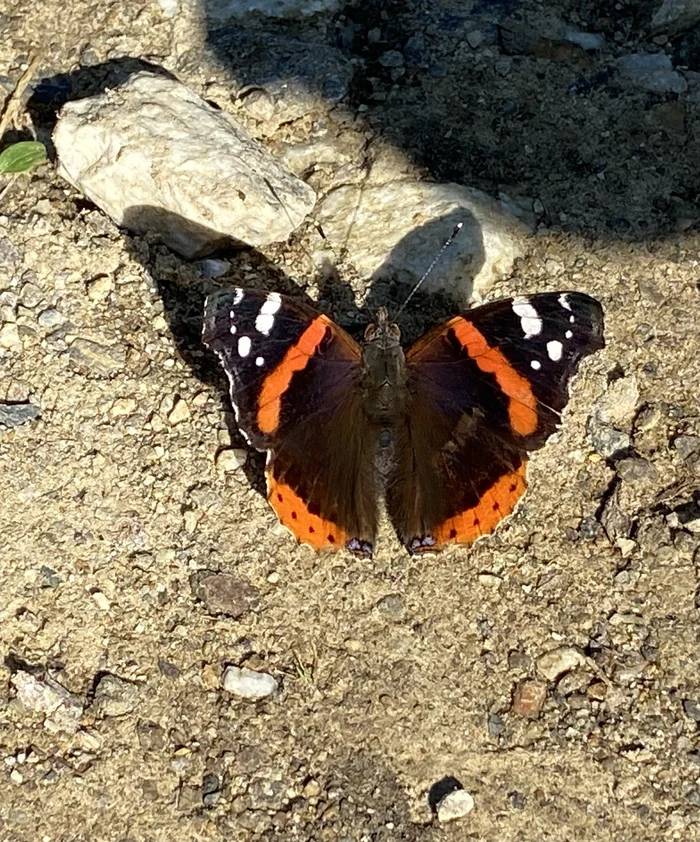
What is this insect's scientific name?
Vanessa atalanta
